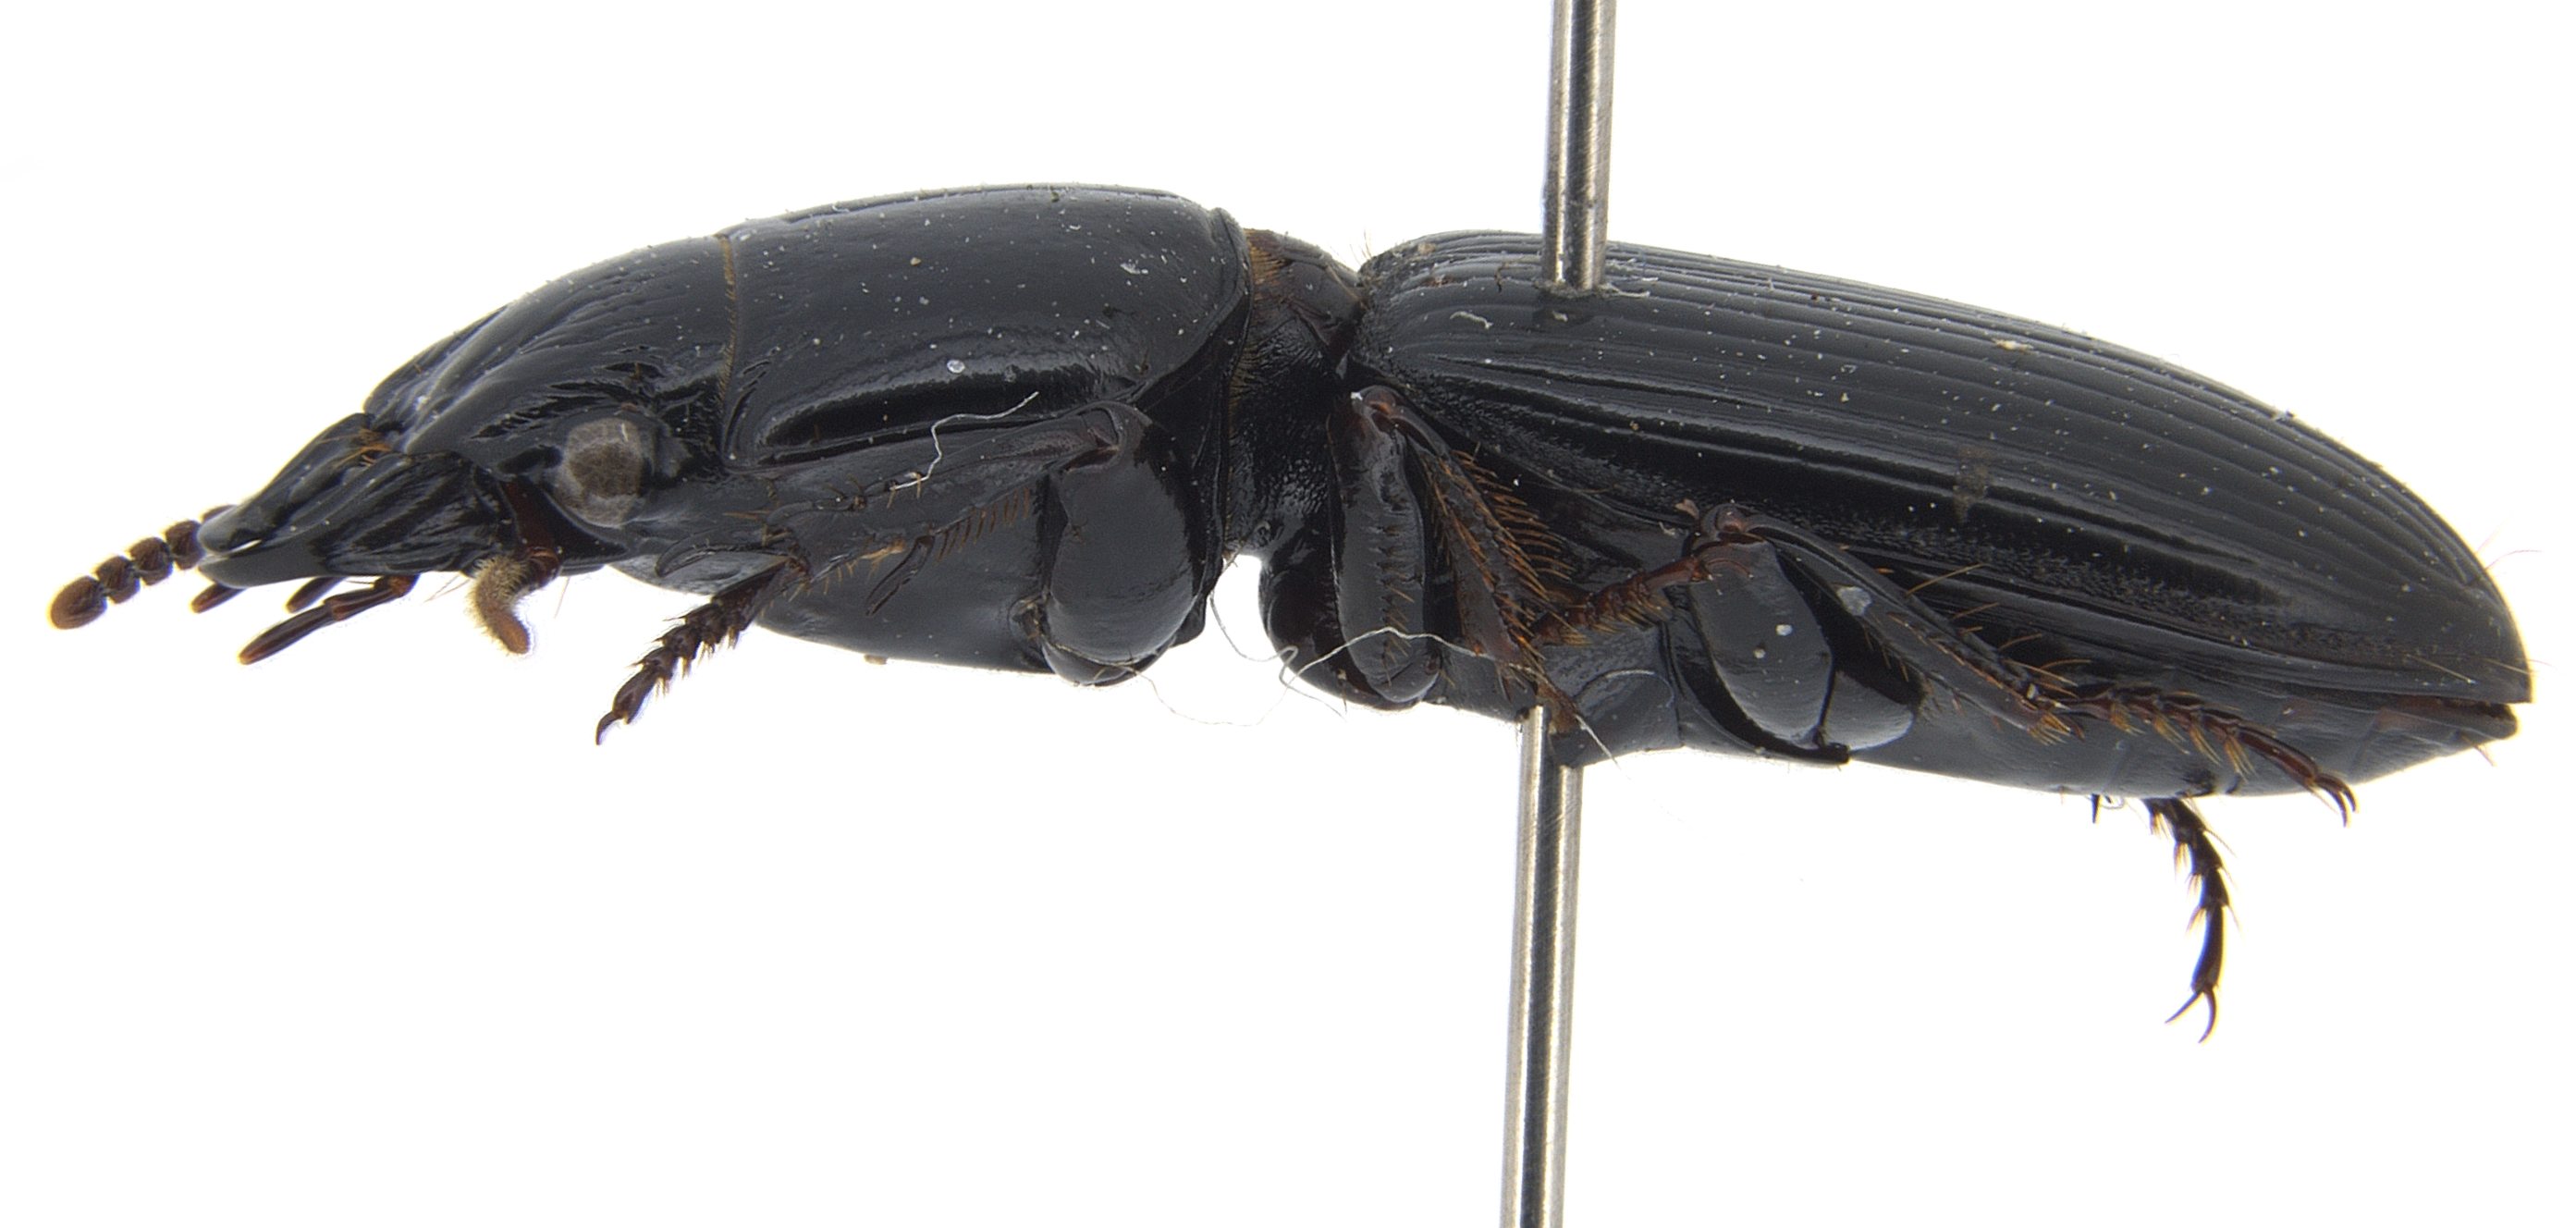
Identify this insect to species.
Distichus orientalis
